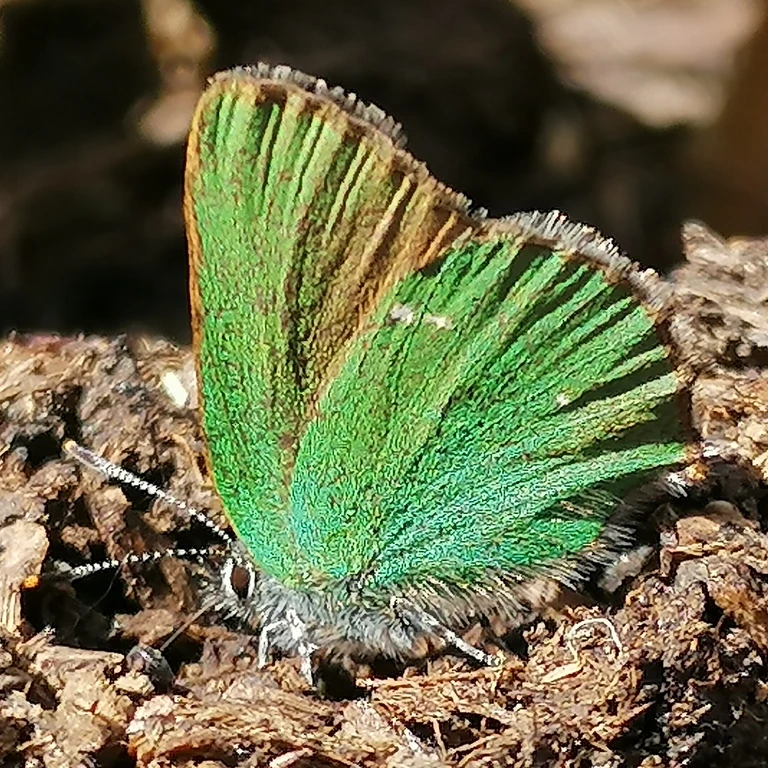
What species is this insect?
Callophrys rubi
